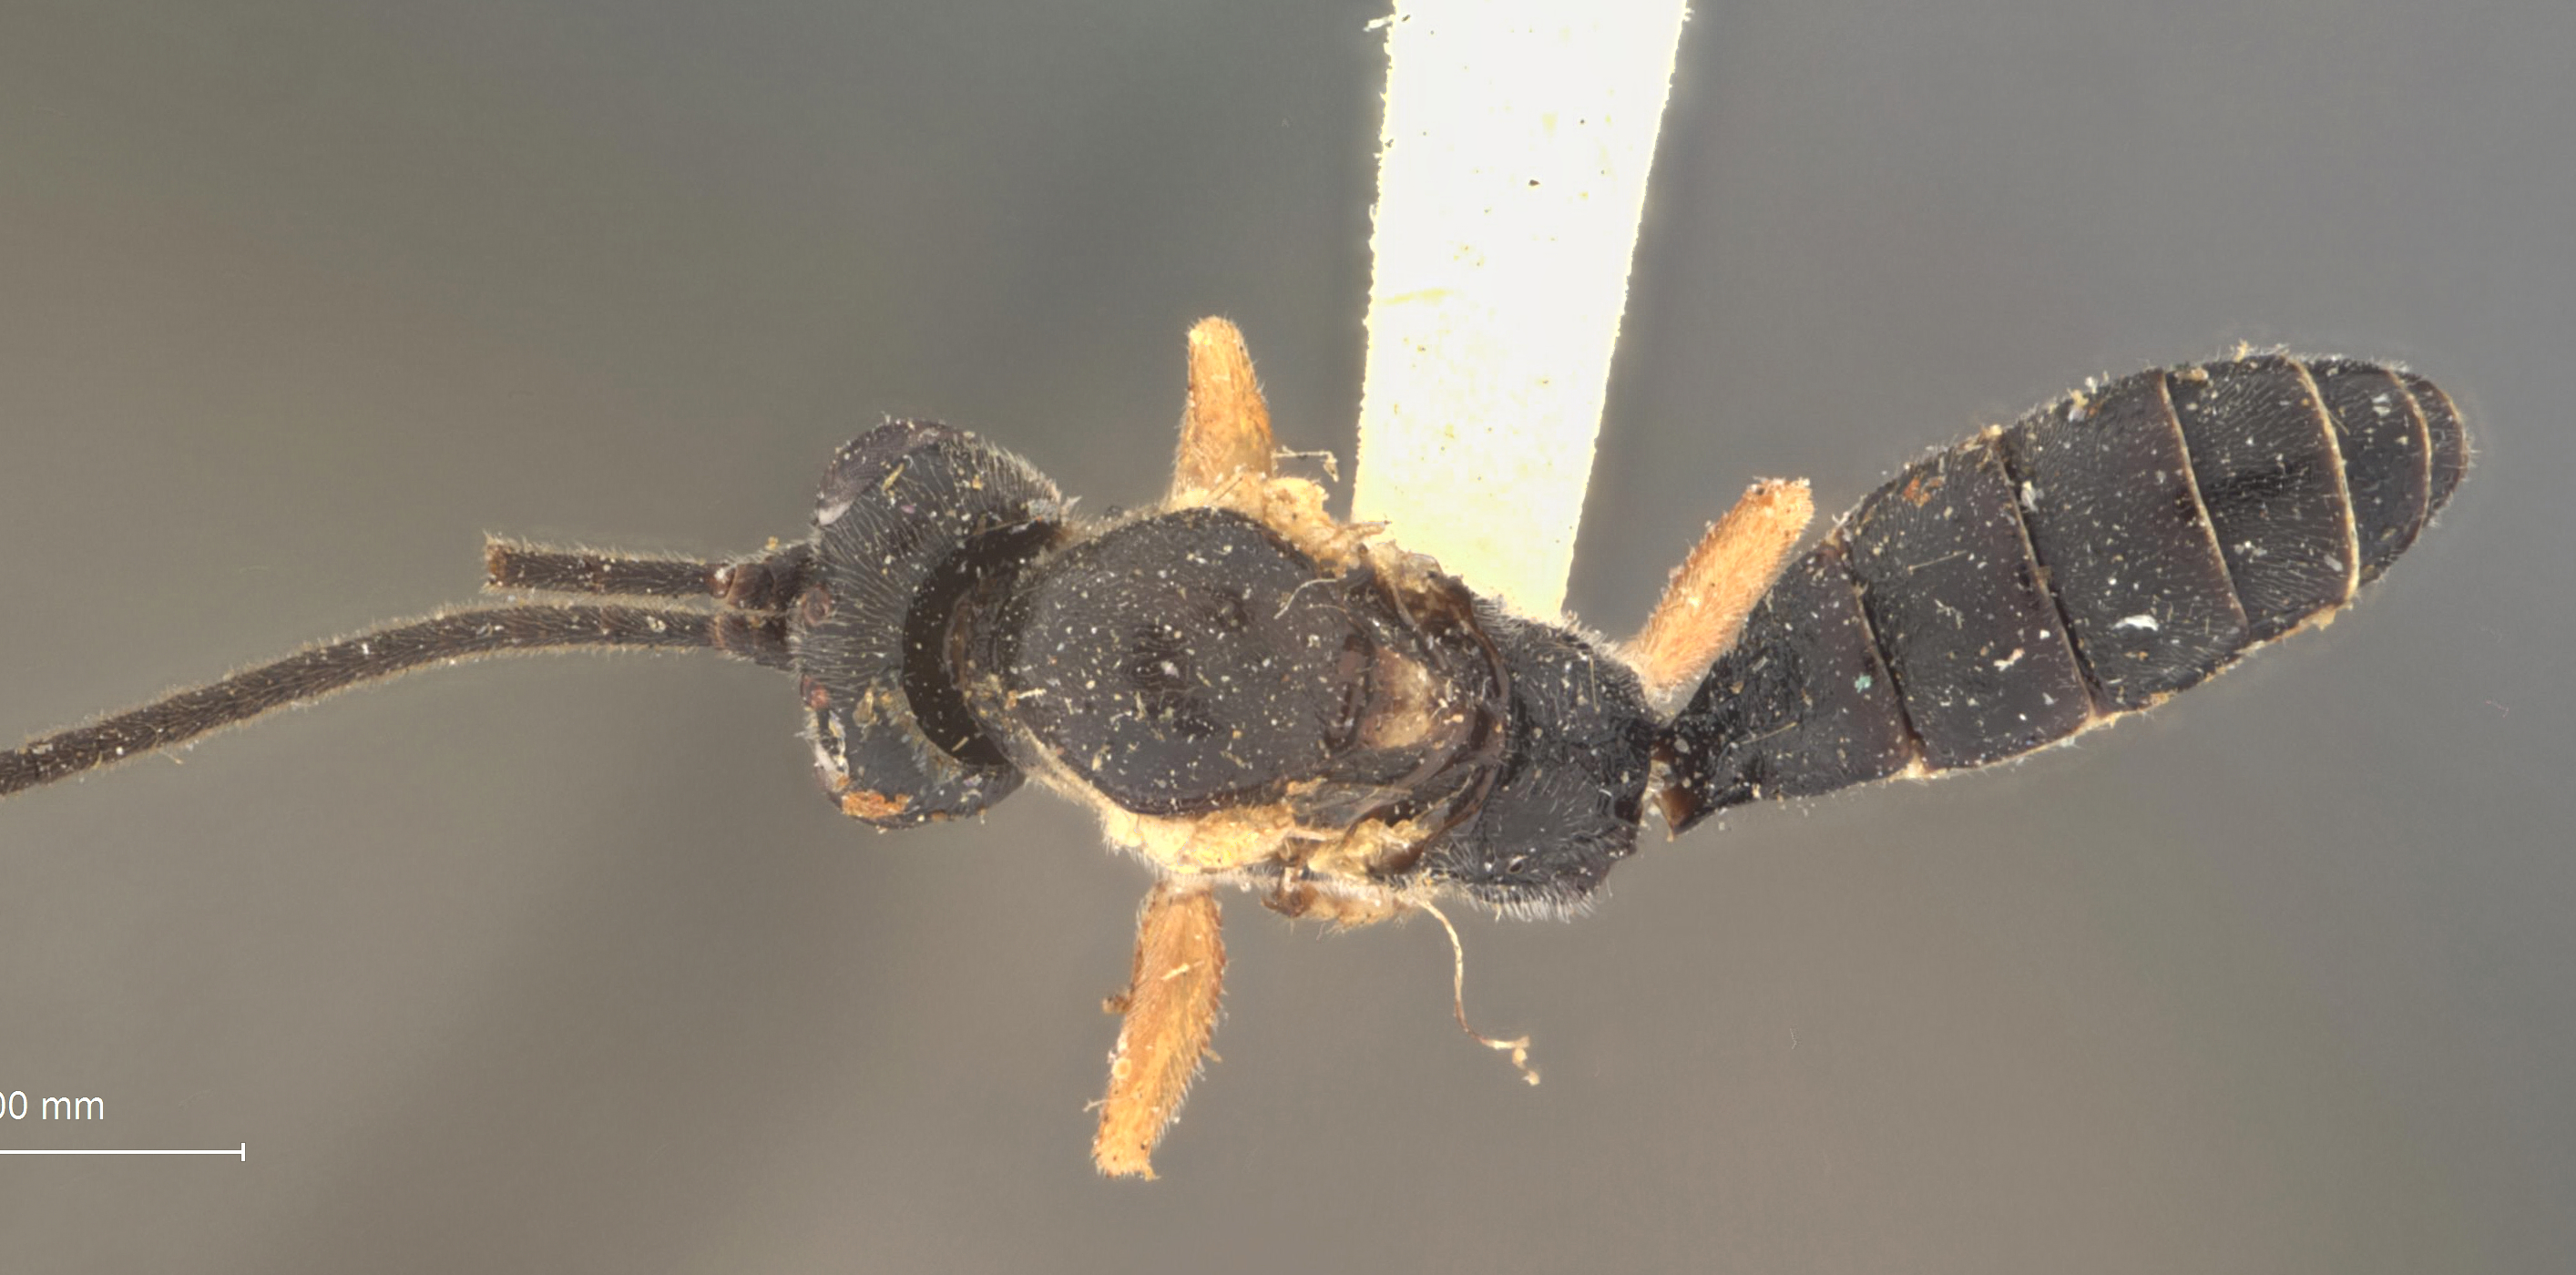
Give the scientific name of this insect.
Bassus virginiensis
